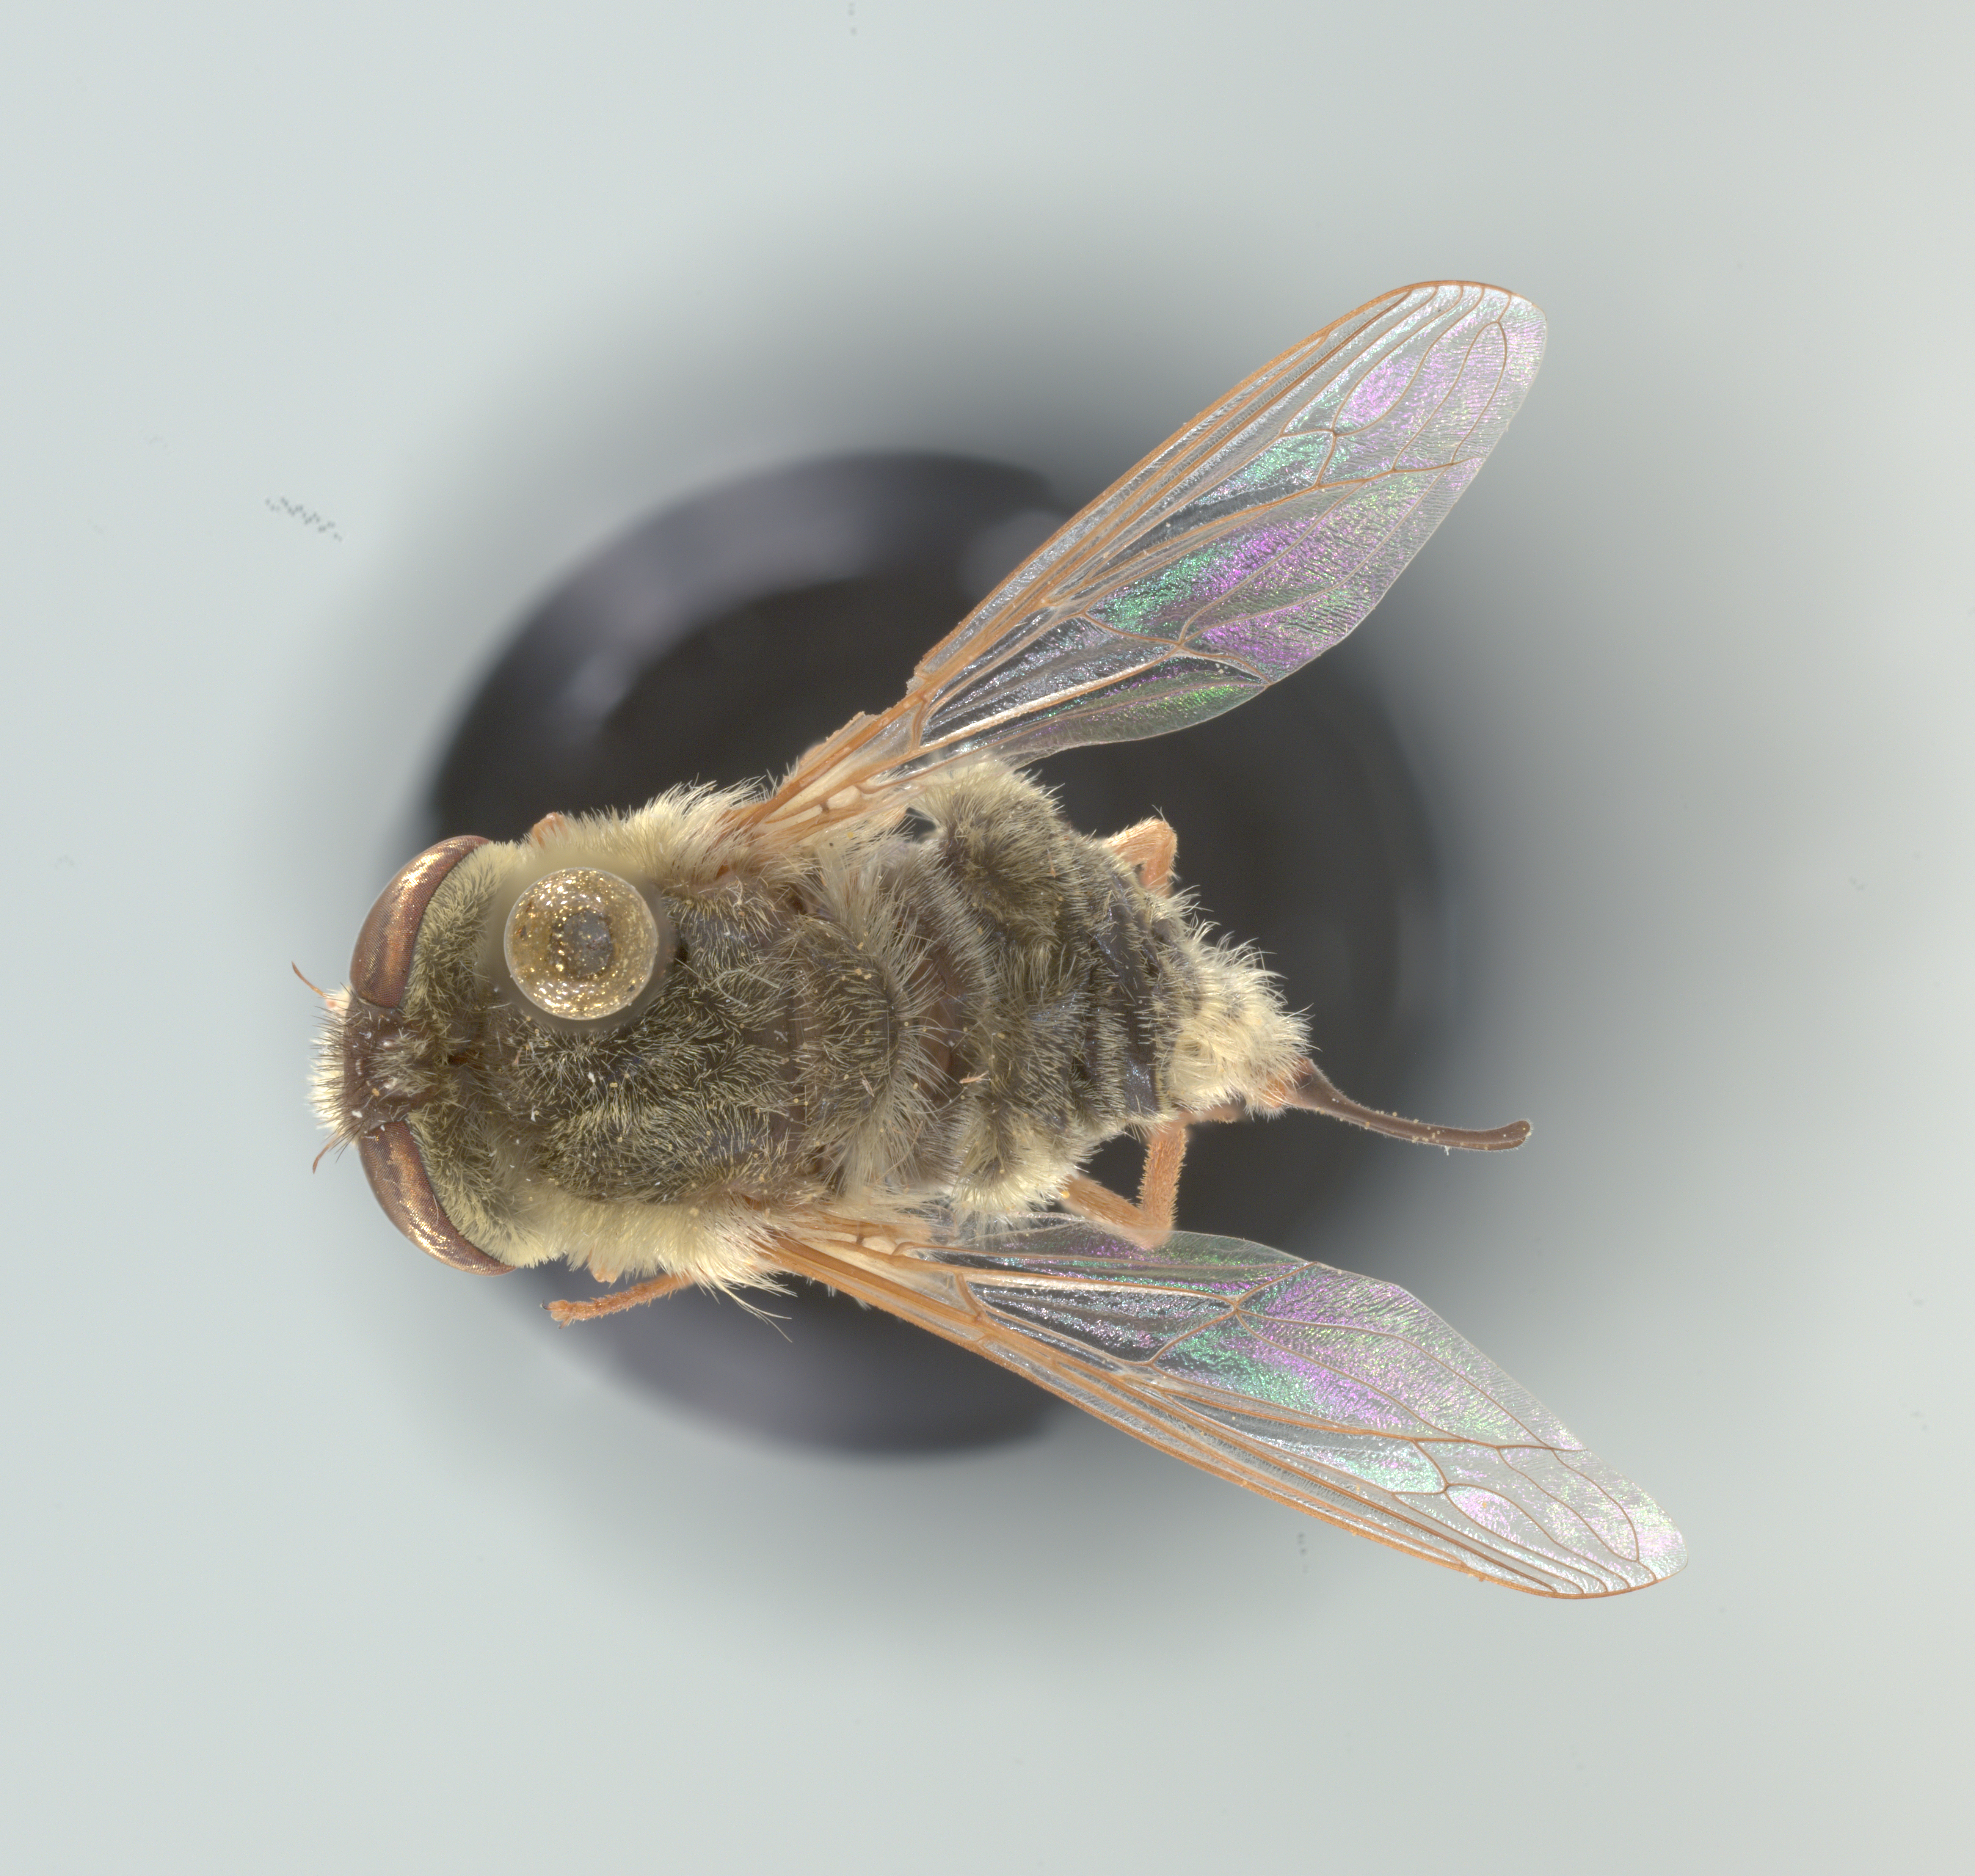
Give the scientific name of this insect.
Neorhynchocephalus sackenii
